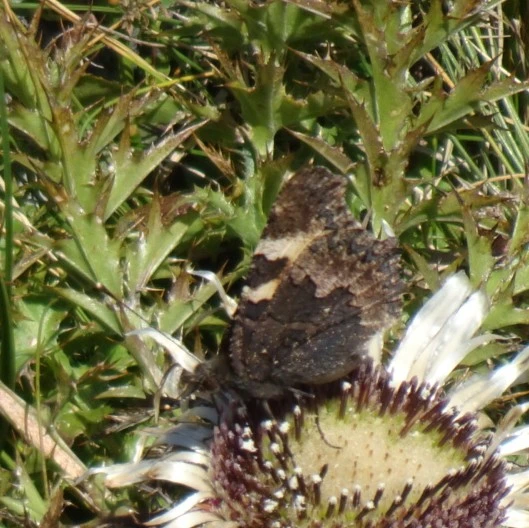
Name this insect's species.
Aglais urticae
